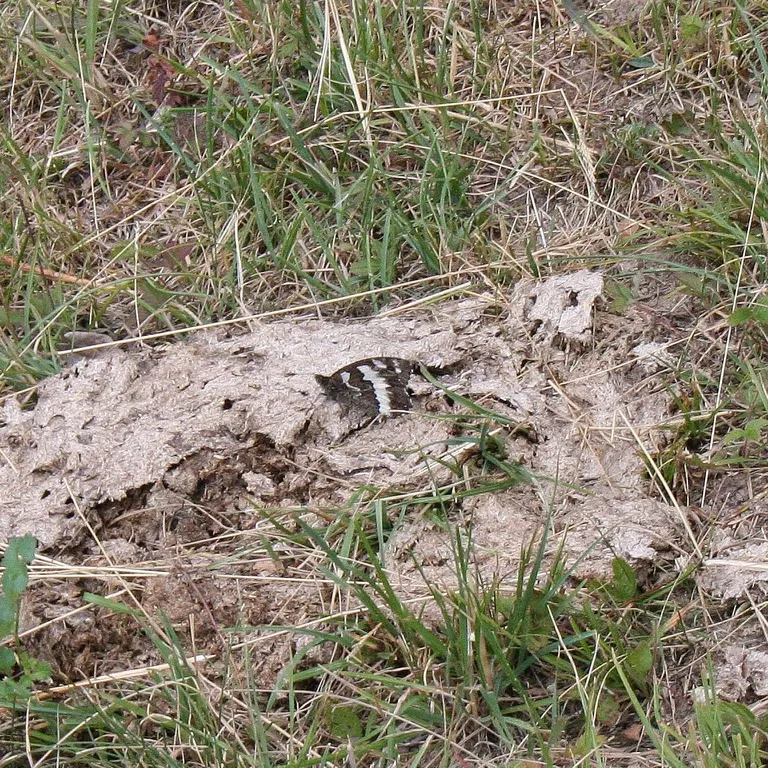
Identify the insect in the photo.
Brintesia circe
